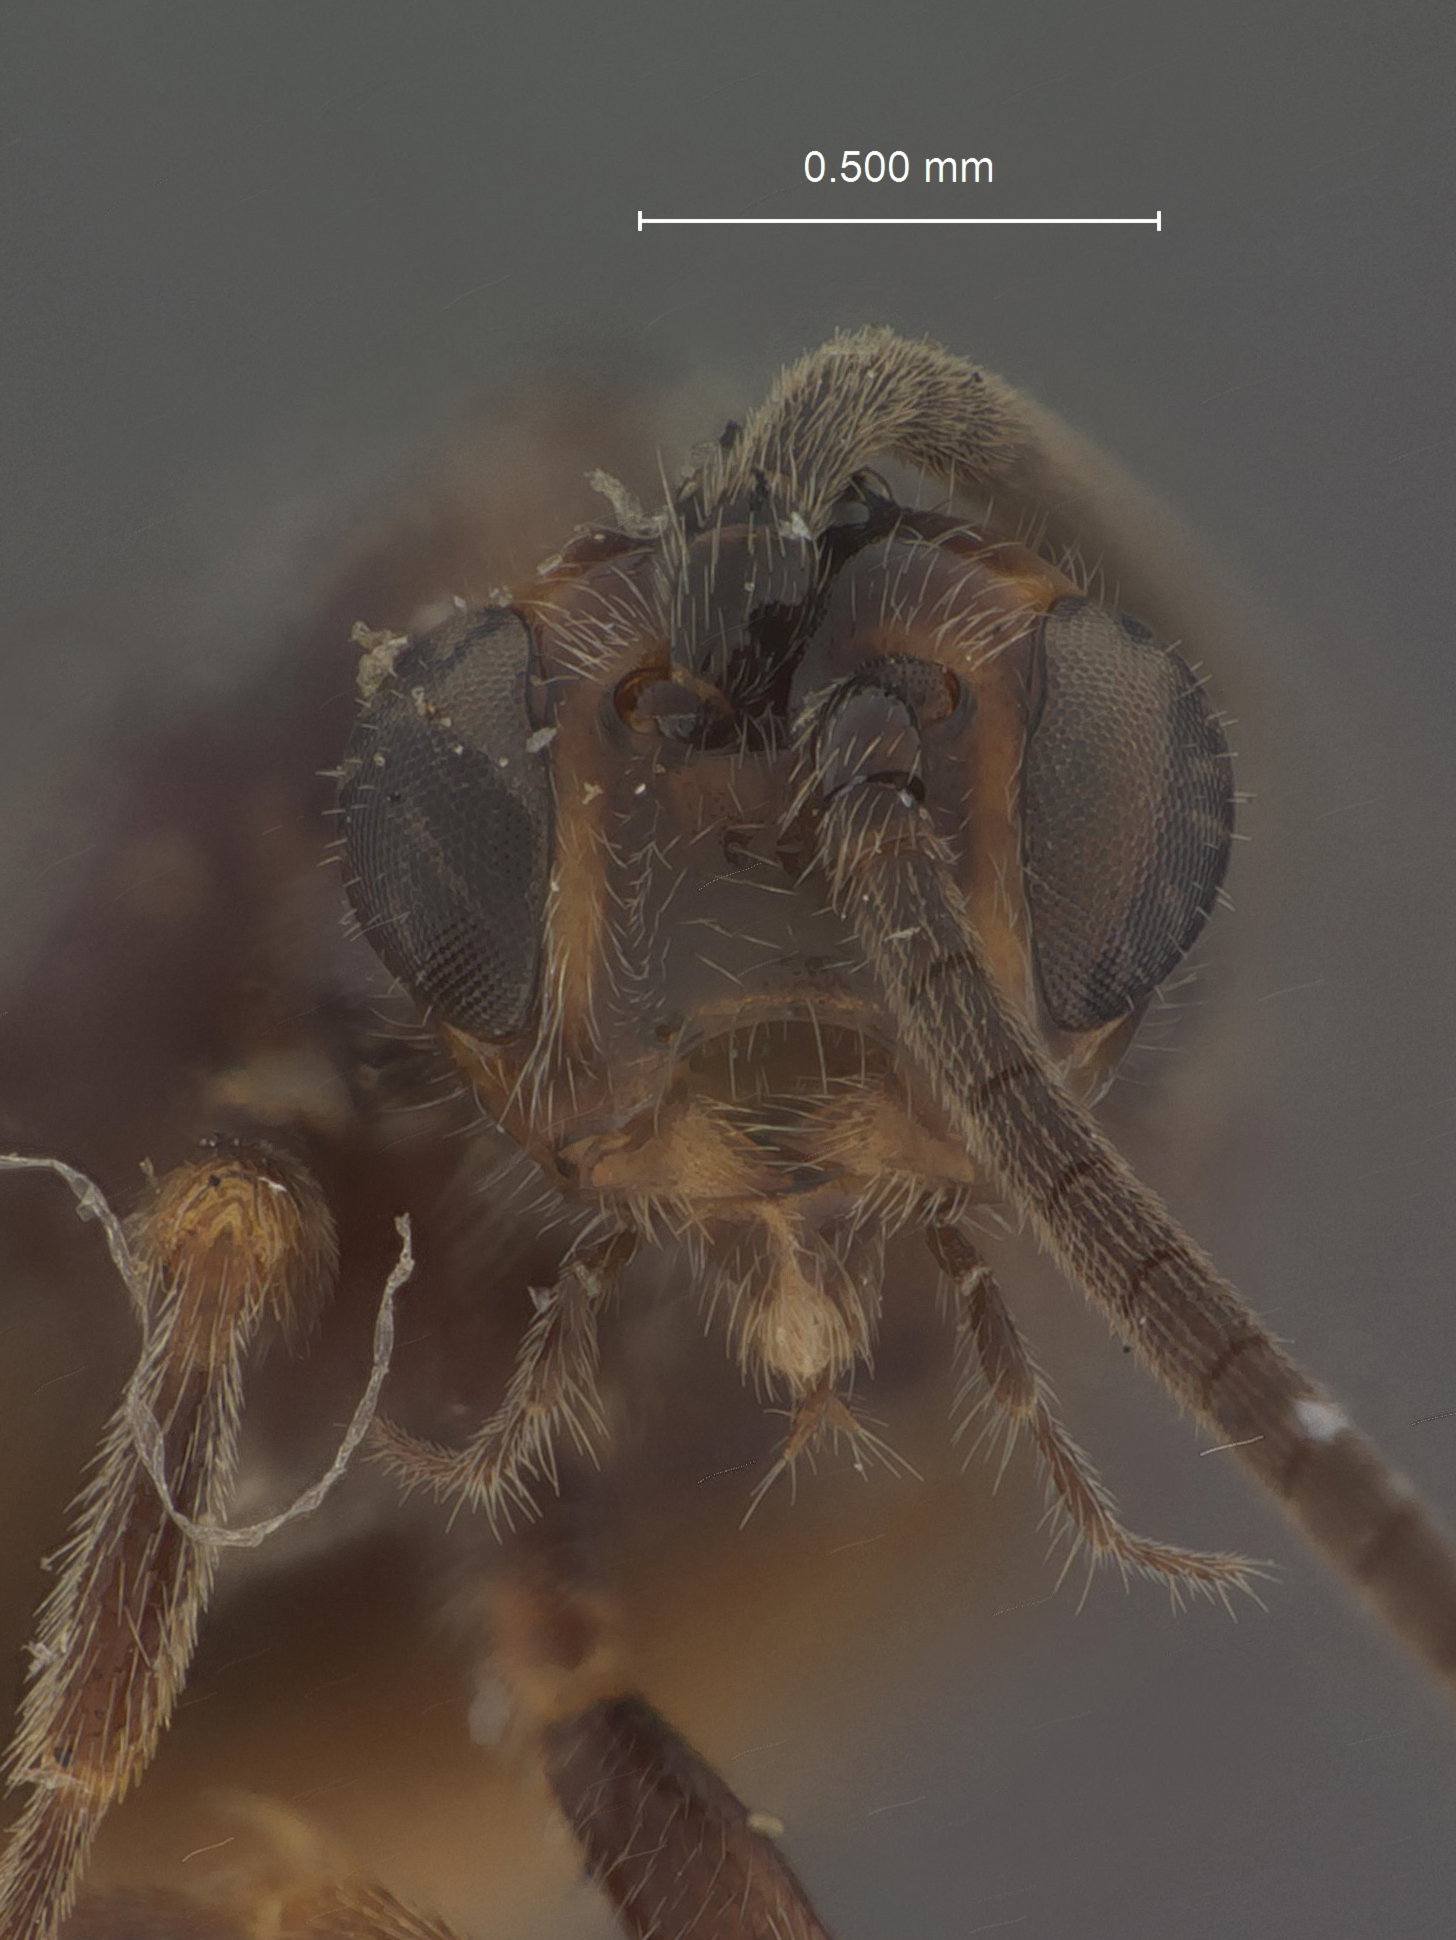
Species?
Microbracon sesiae
